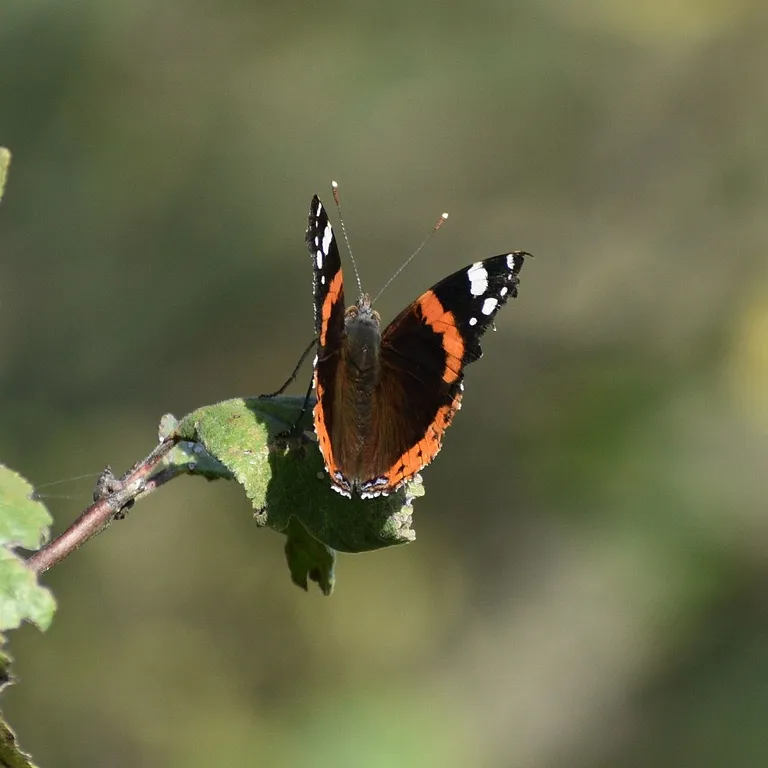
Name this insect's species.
Vanessa atalanta
